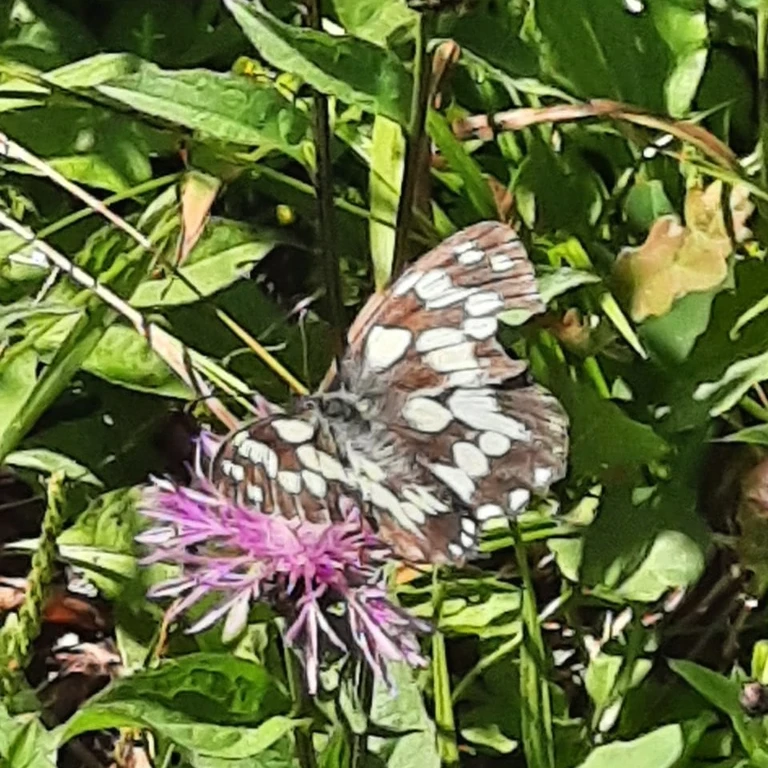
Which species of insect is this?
Melanargia galathea
